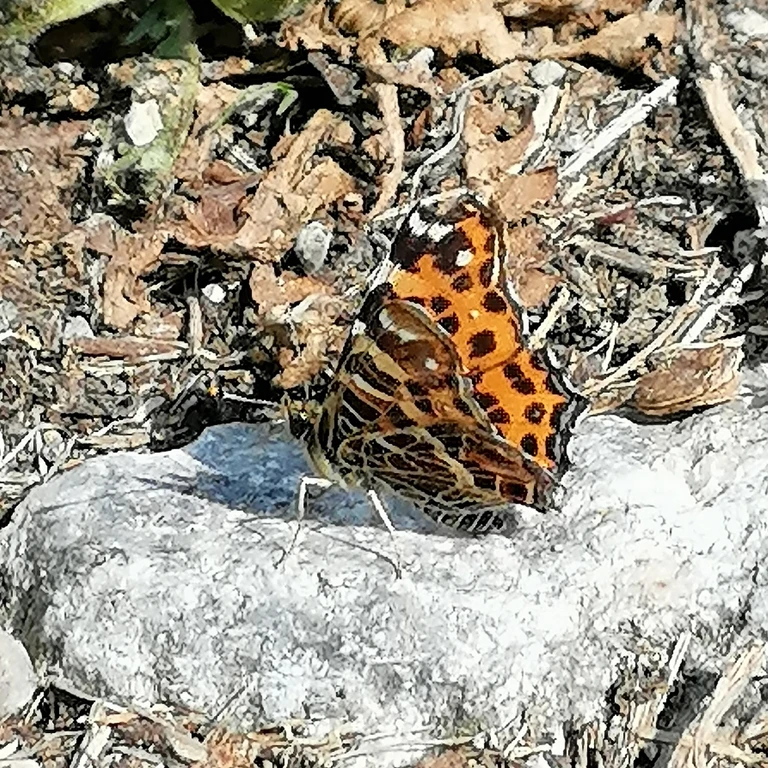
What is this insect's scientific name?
Araschnia levana
